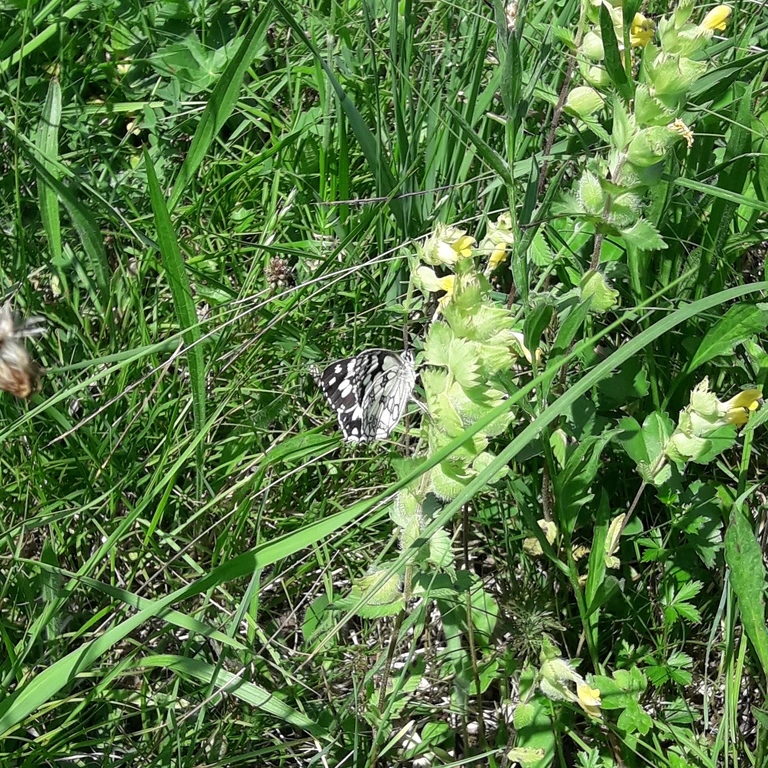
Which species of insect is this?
Melanargia galathea
